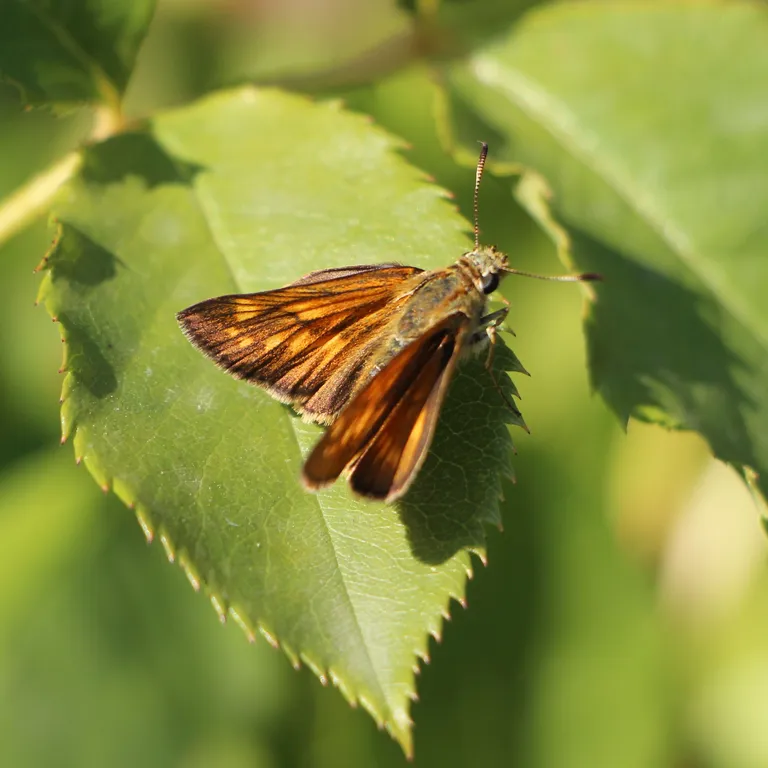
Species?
Ochlodes sylvanus (also Ochlodes venata)
